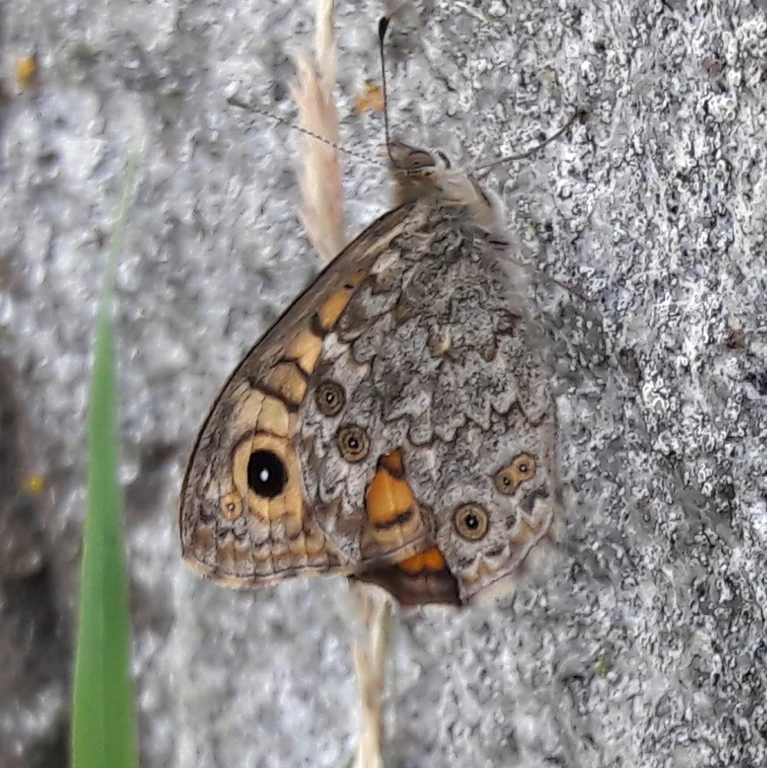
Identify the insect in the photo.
Lasiommata megera (also Pararge megera)
